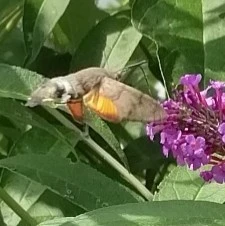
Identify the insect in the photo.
Macroglossum stellatarum
